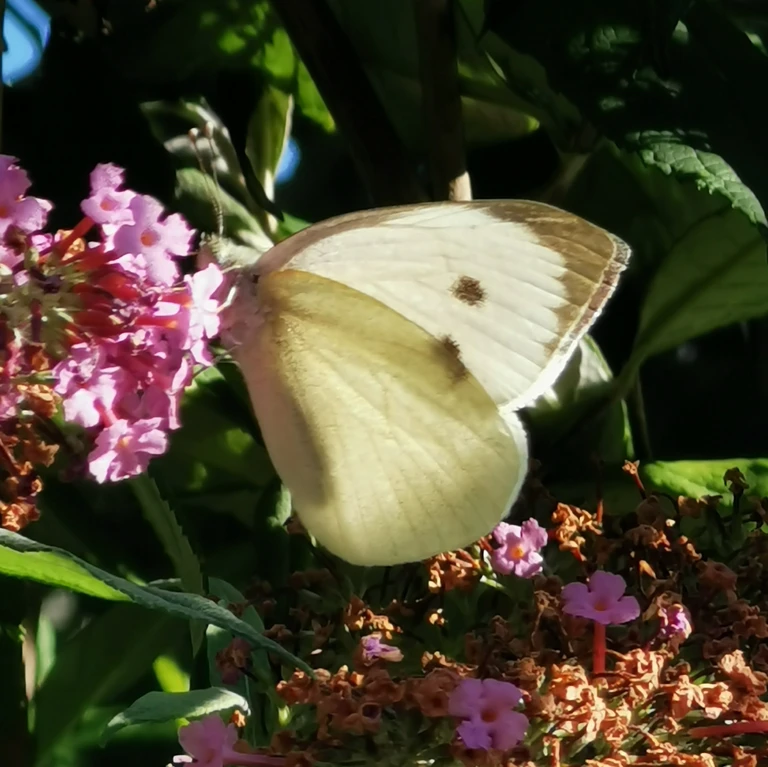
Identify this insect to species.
Pieris brassicae
